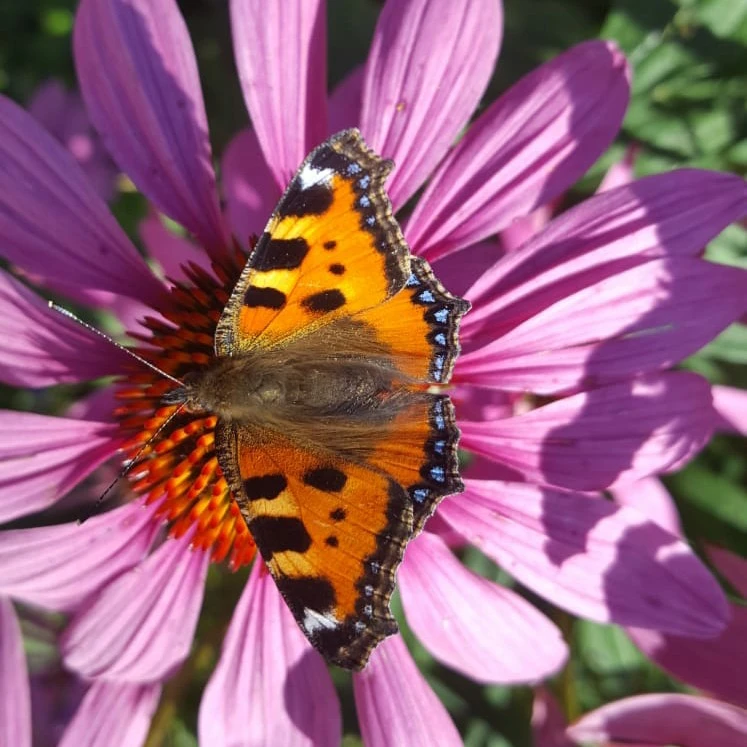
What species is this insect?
Aglais urticae
